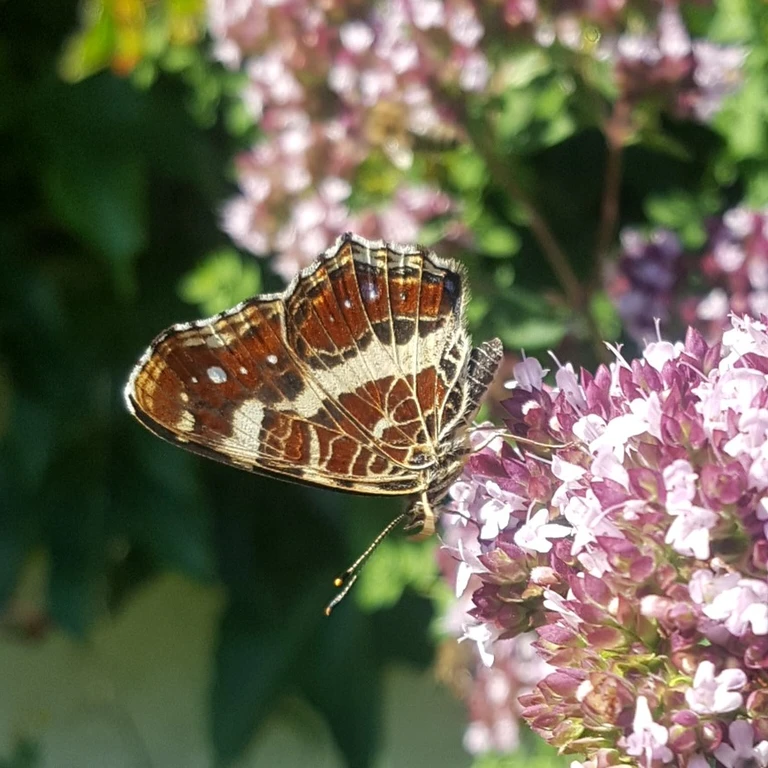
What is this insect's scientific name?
Araschnia levana
